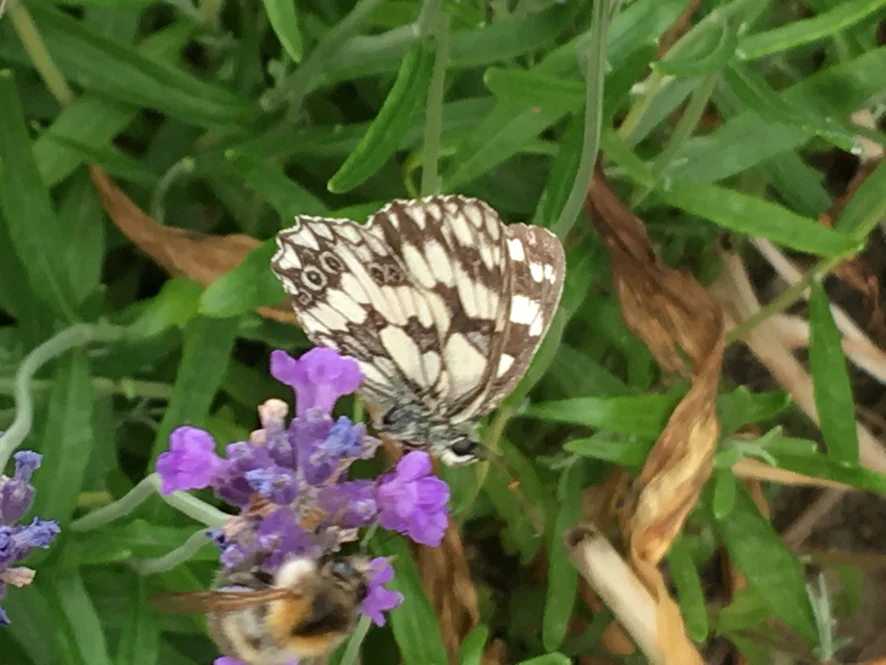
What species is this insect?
Melanargia galathea
